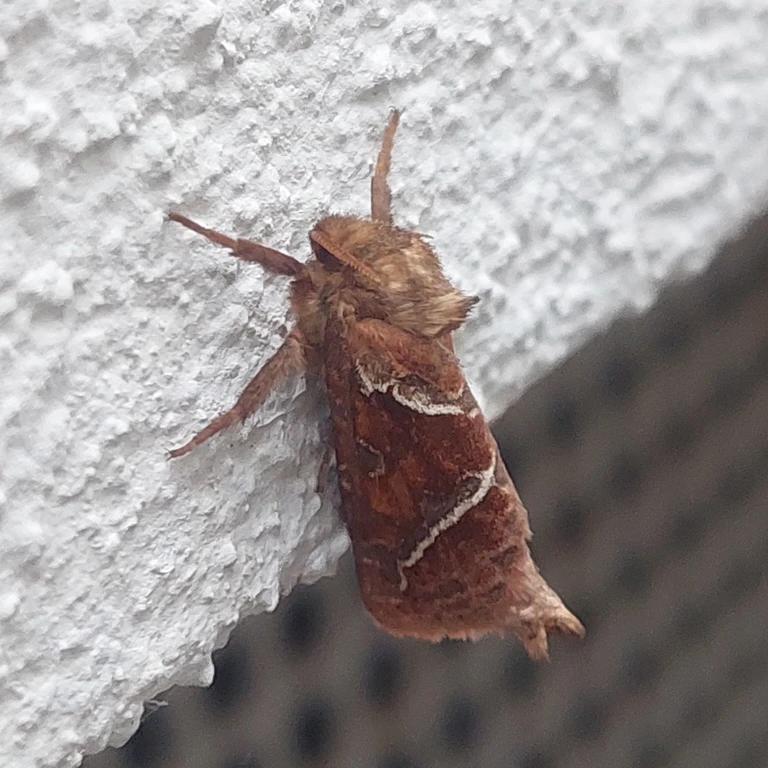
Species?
Triodia sylvina
